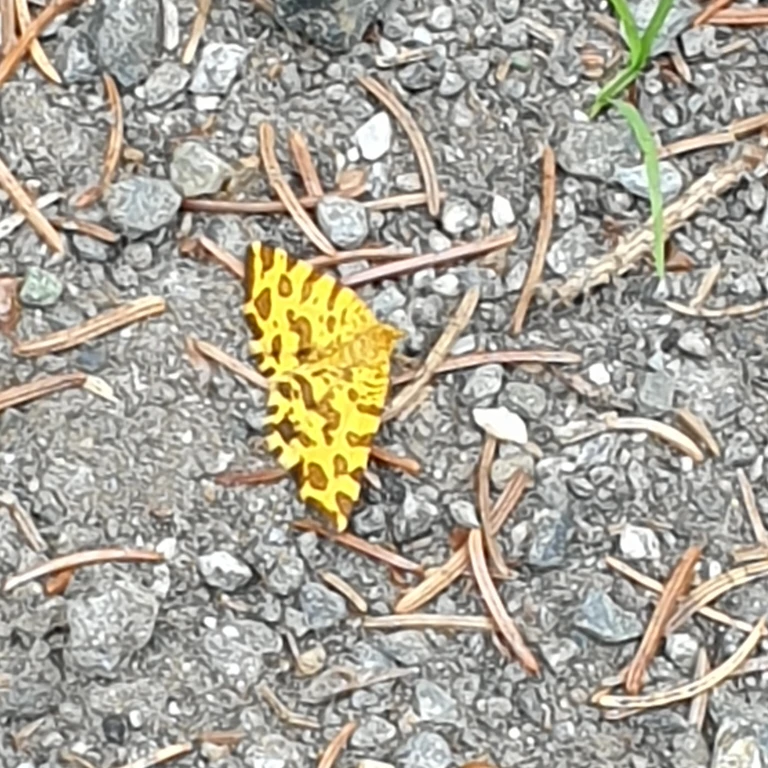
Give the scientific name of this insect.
Pseudopanthera macularia
